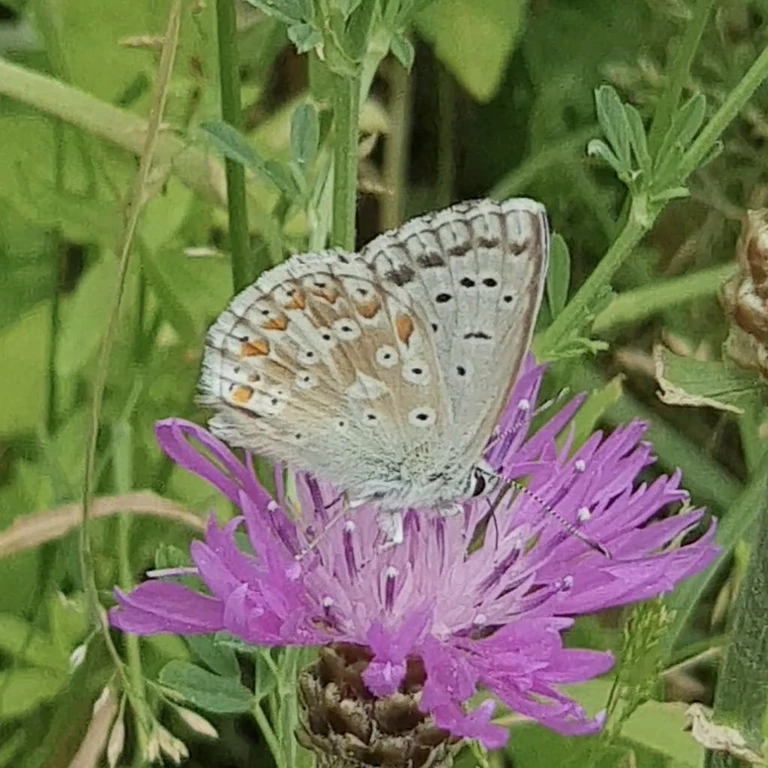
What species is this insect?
Lysandra coridon
